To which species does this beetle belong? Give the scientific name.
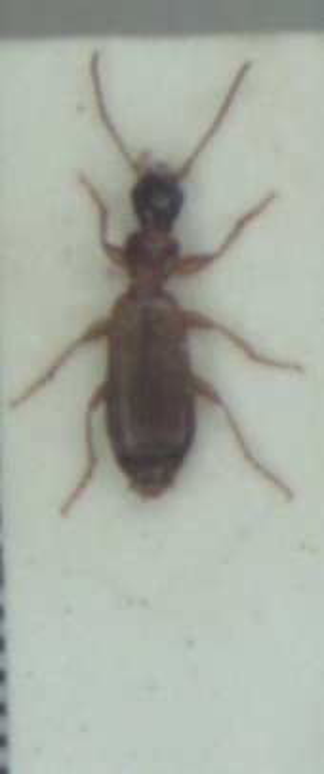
Paradromius linearis
